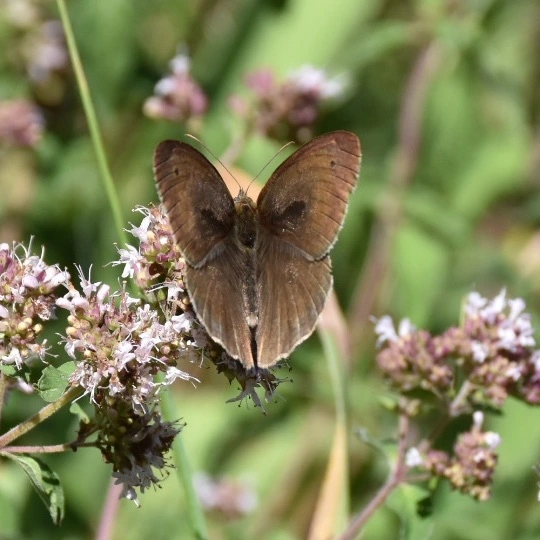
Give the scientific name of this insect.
Maniola jurtina
